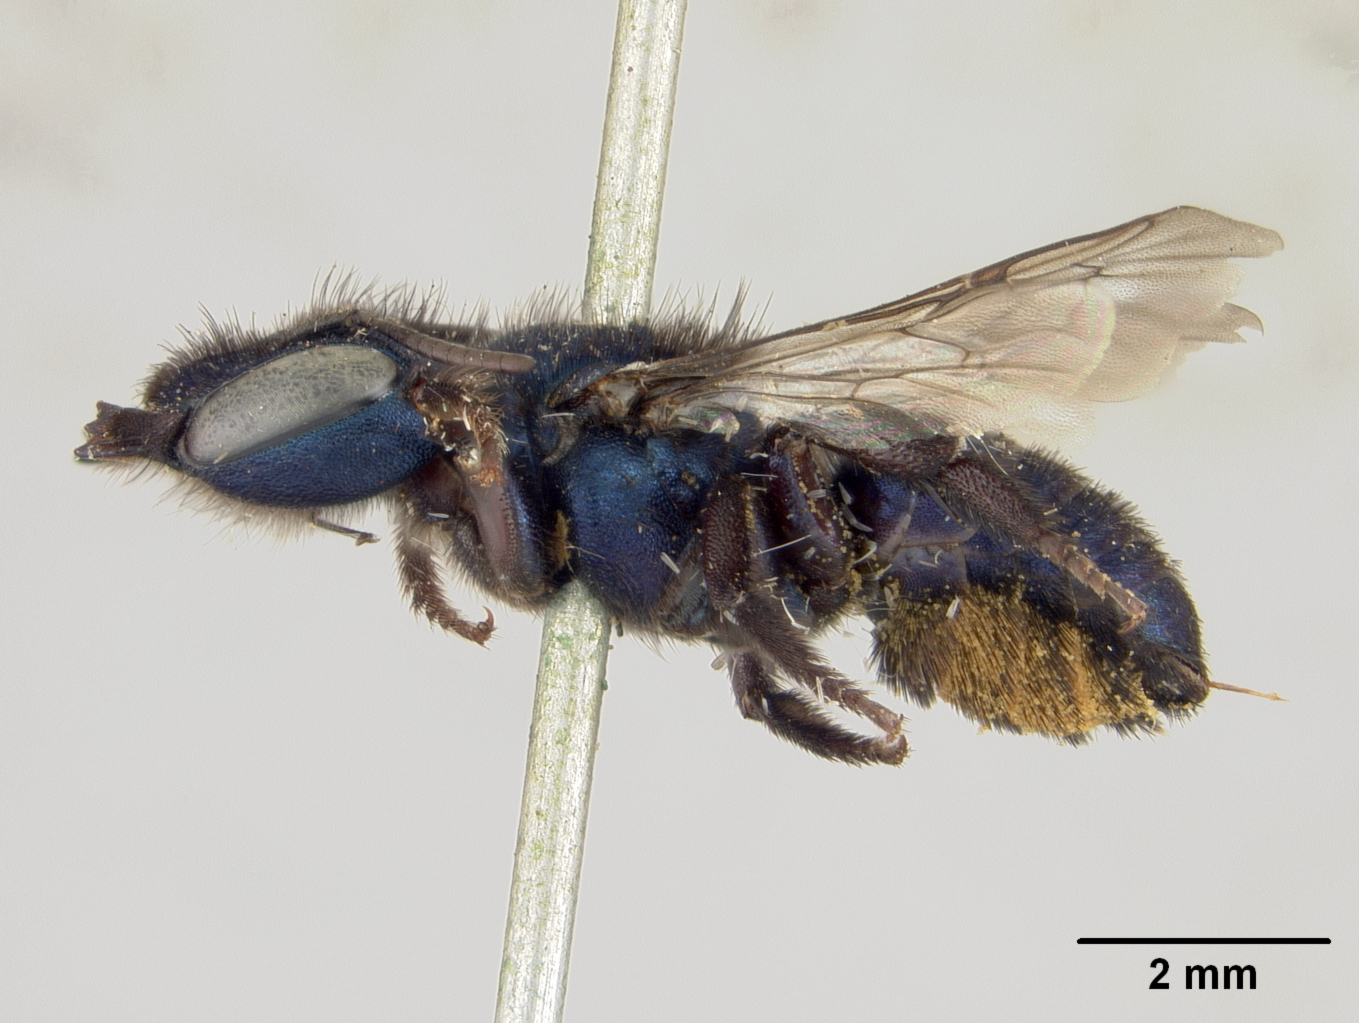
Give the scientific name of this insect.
Osmia sanctae-rosae
